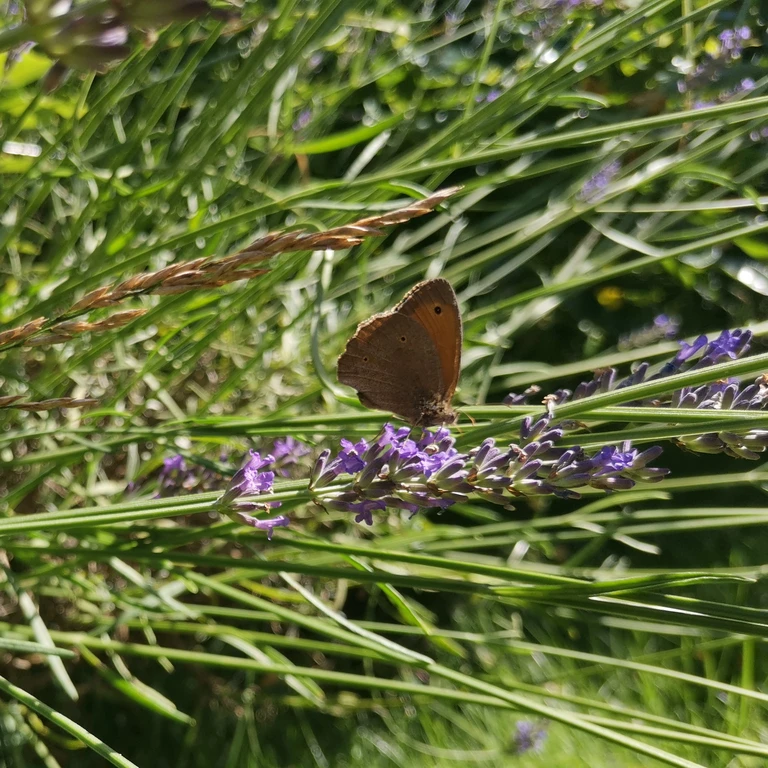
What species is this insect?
Maniola jurtina
